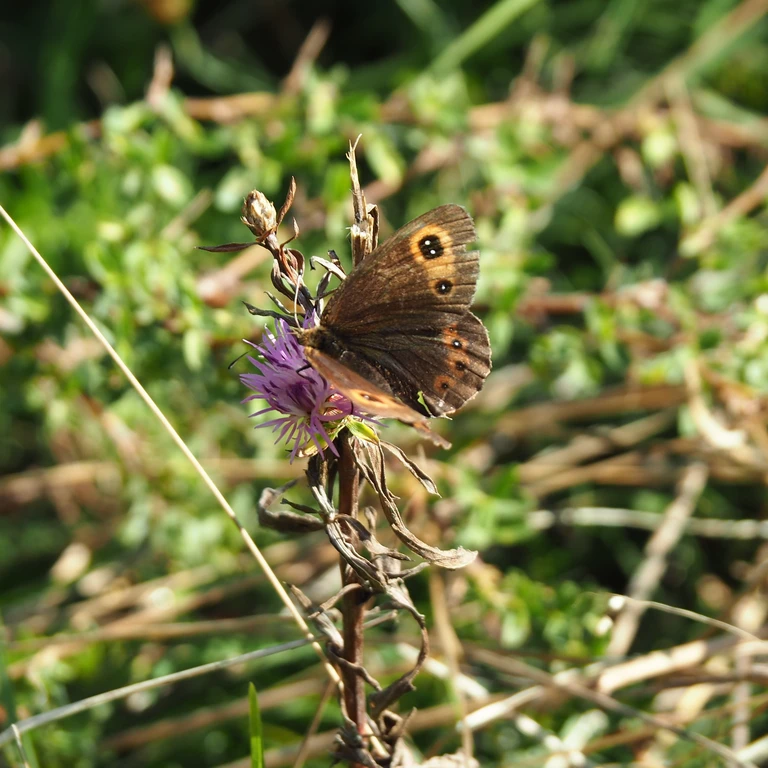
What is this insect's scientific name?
Erebia aethiops
